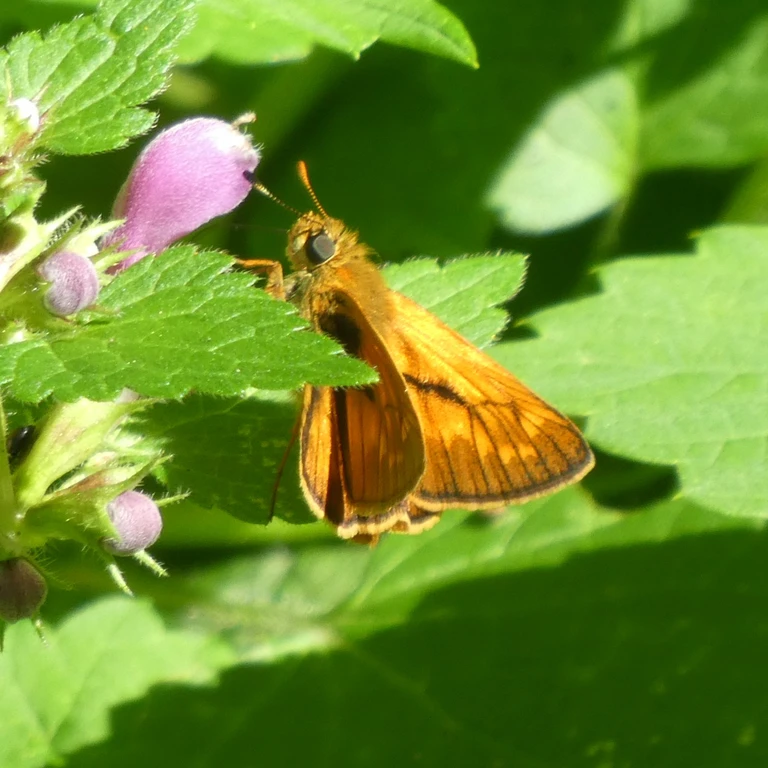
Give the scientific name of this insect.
Ochlodes sylvanus (also Ochlodes venata)
